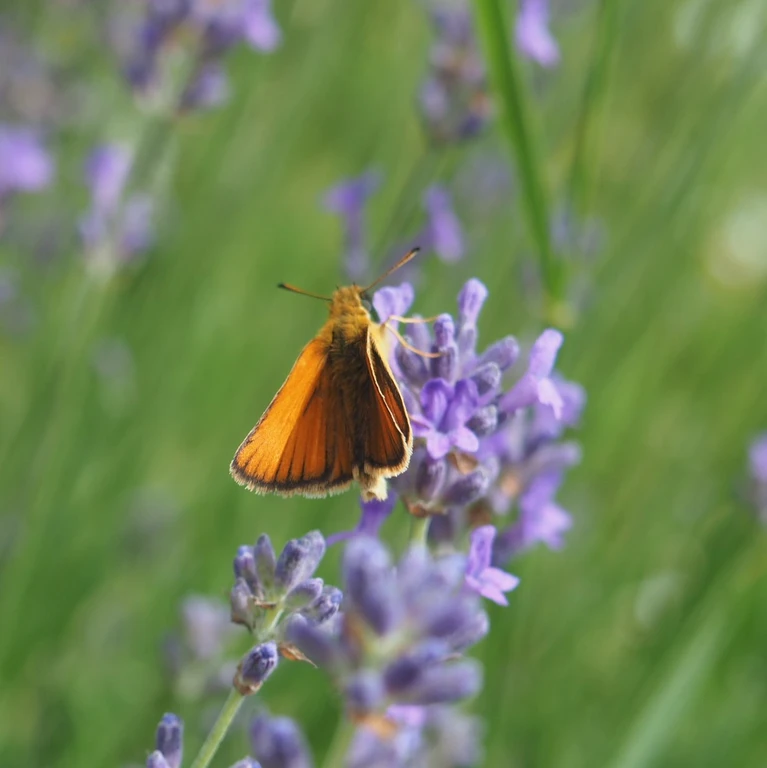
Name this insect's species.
Thymelicus lineola
